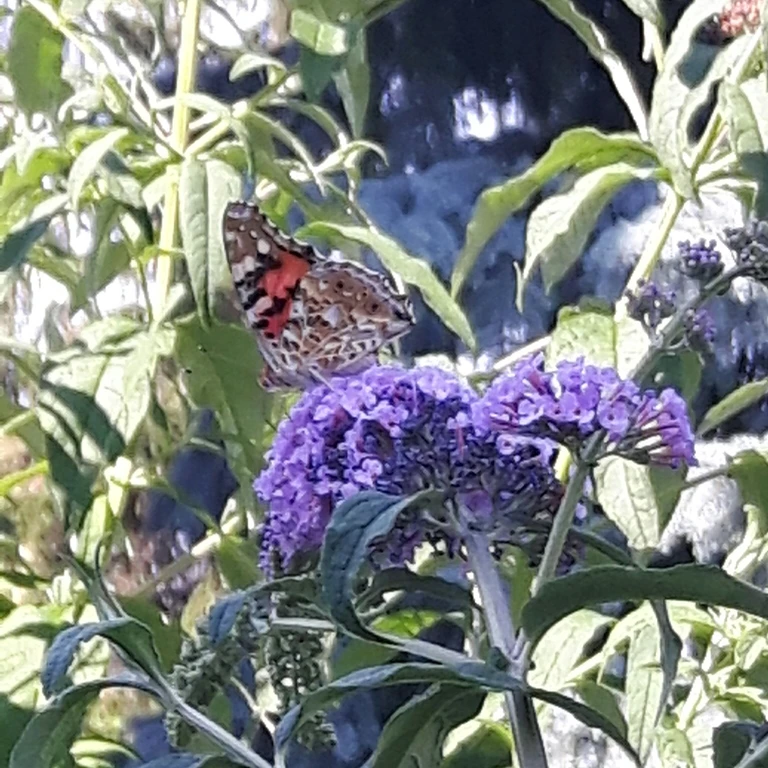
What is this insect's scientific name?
Vanessa cardui
